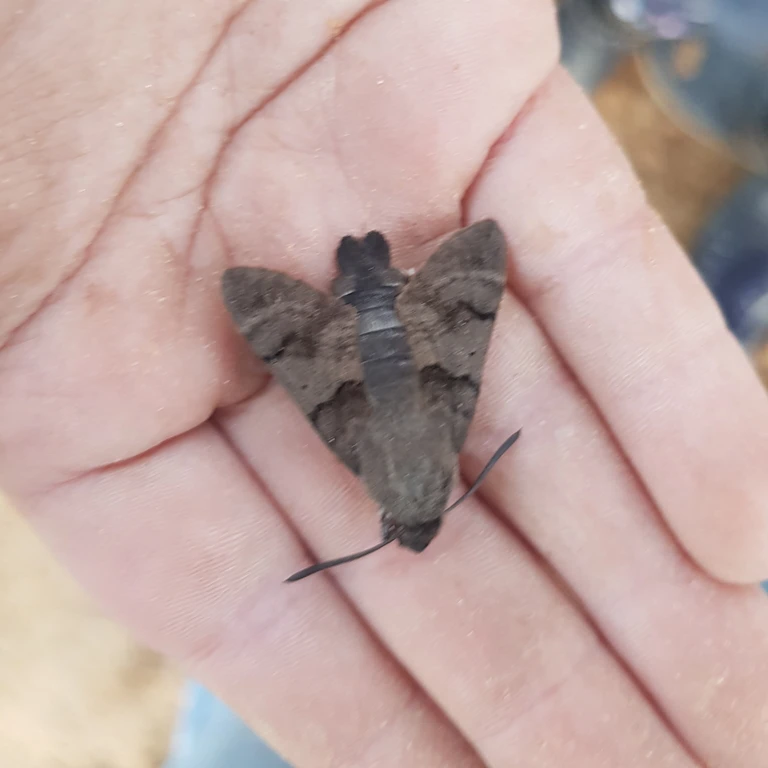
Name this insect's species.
Macroglossum stellatarum
